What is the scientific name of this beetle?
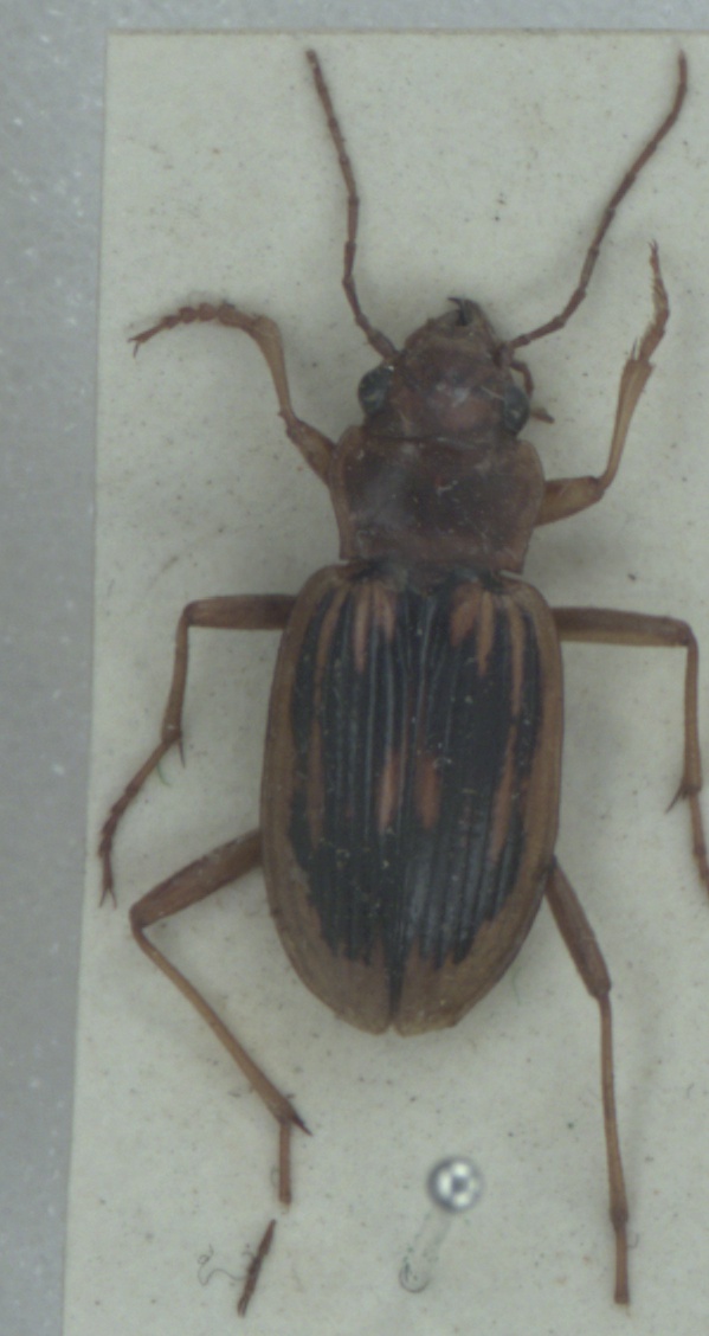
Nebria complanata
